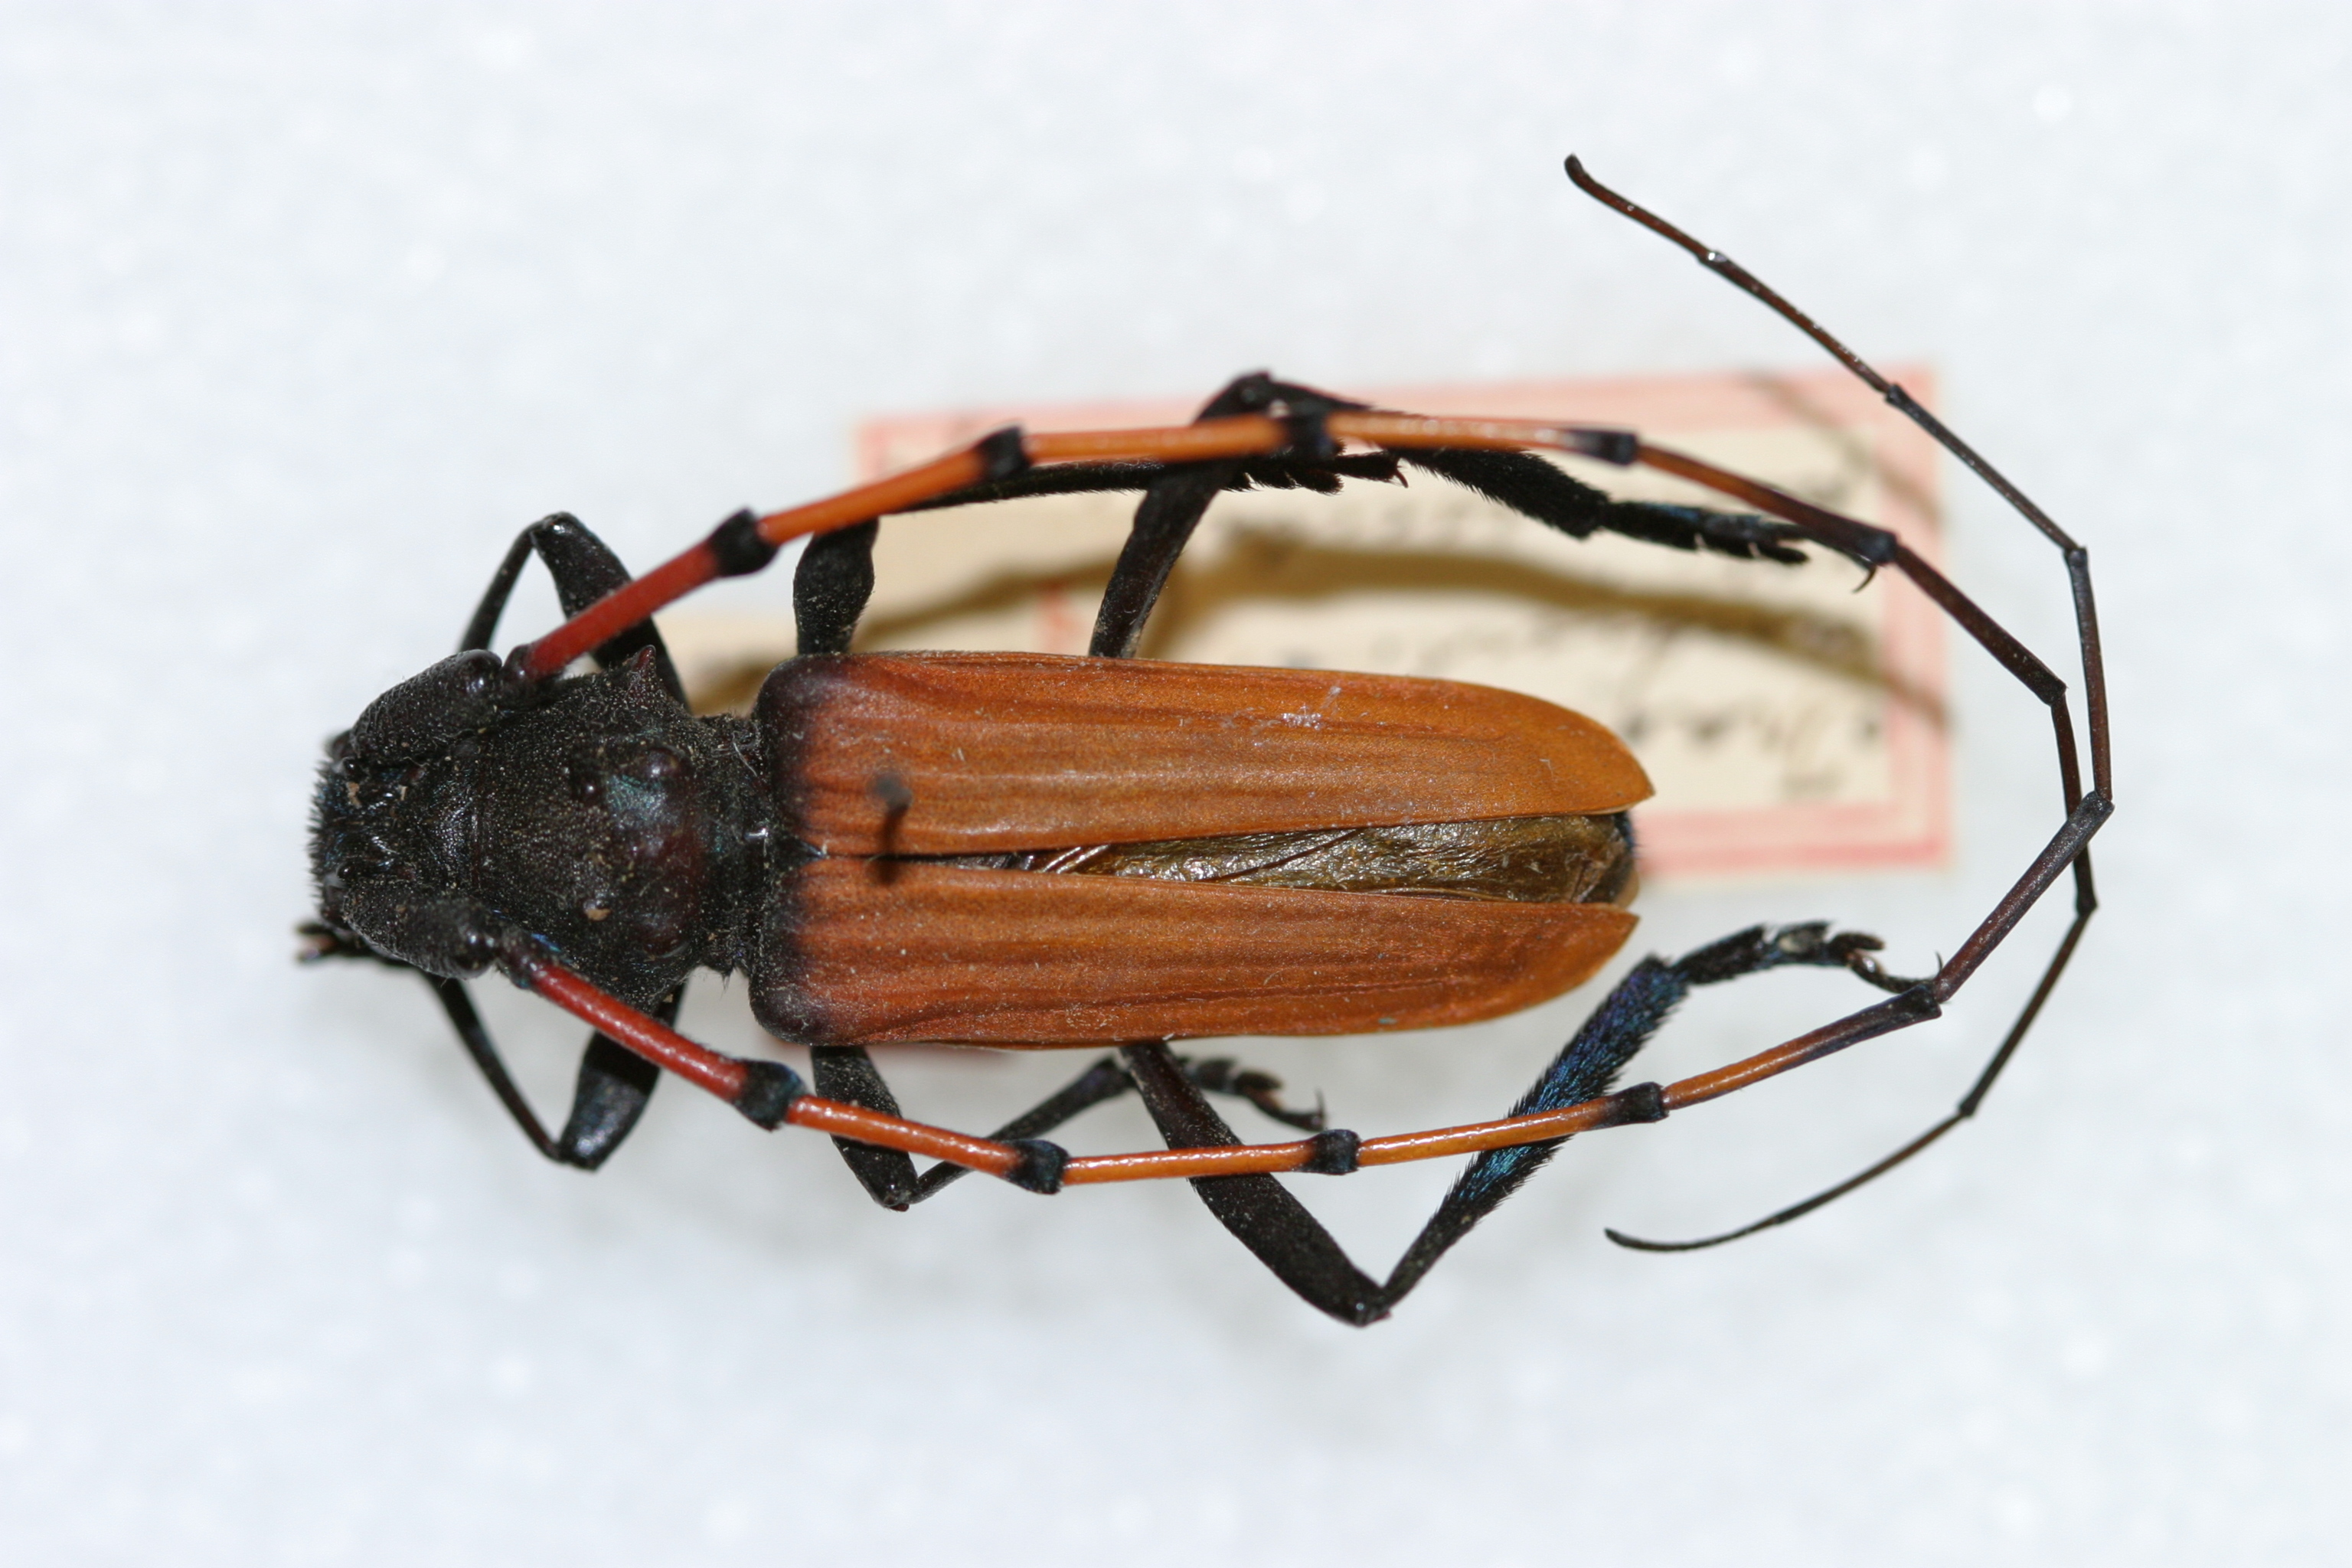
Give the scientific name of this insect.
Tragidion annulatum
